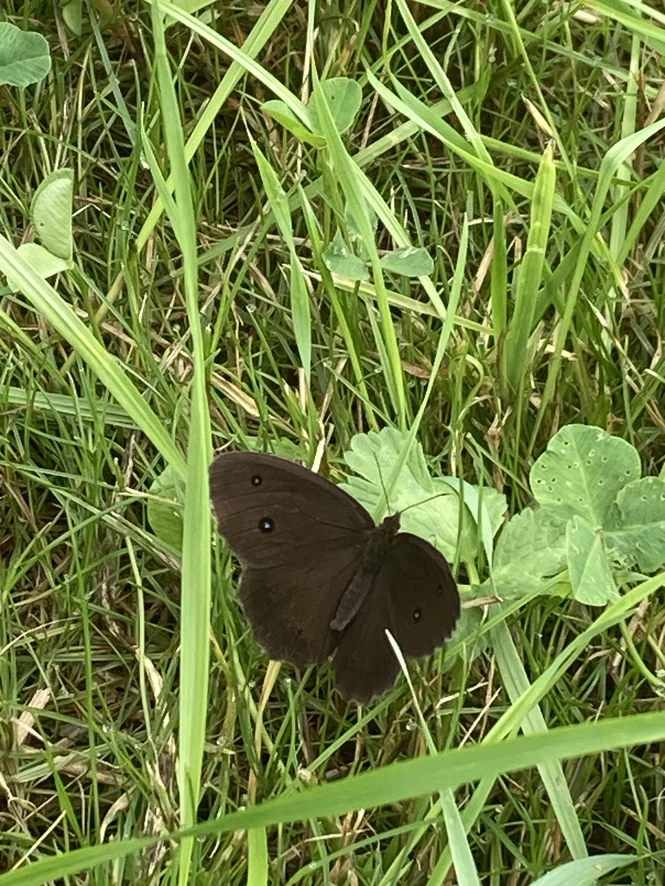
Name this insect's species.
Minois dryas
